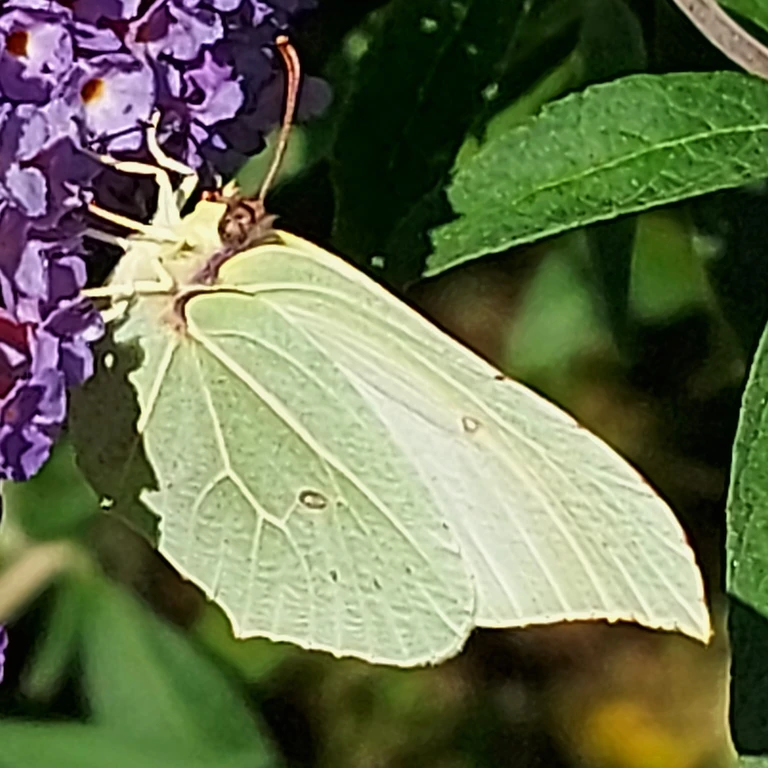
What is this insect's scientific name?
Gonepteryx rhamni
